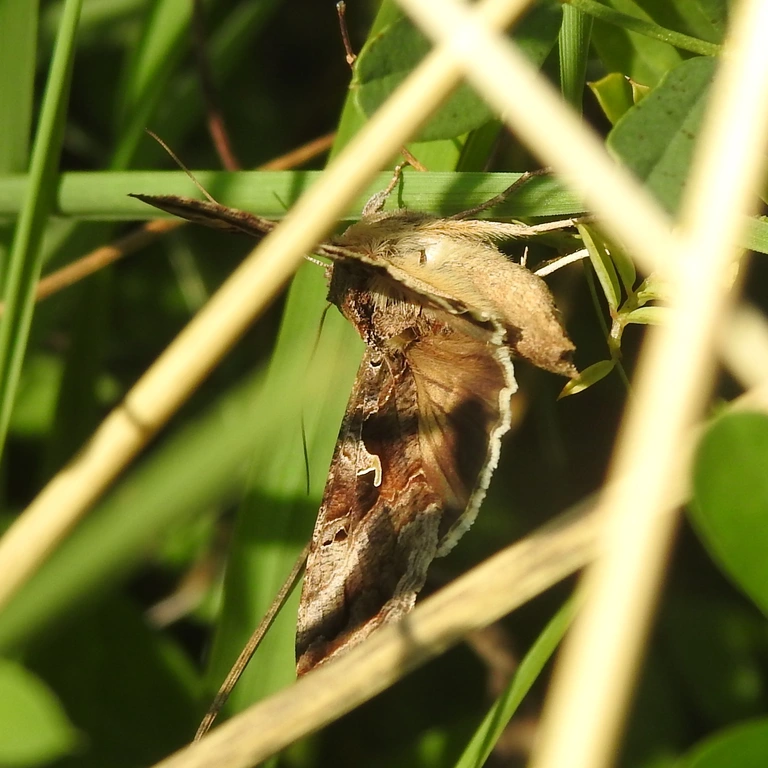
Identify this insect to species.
Autographa gamma
